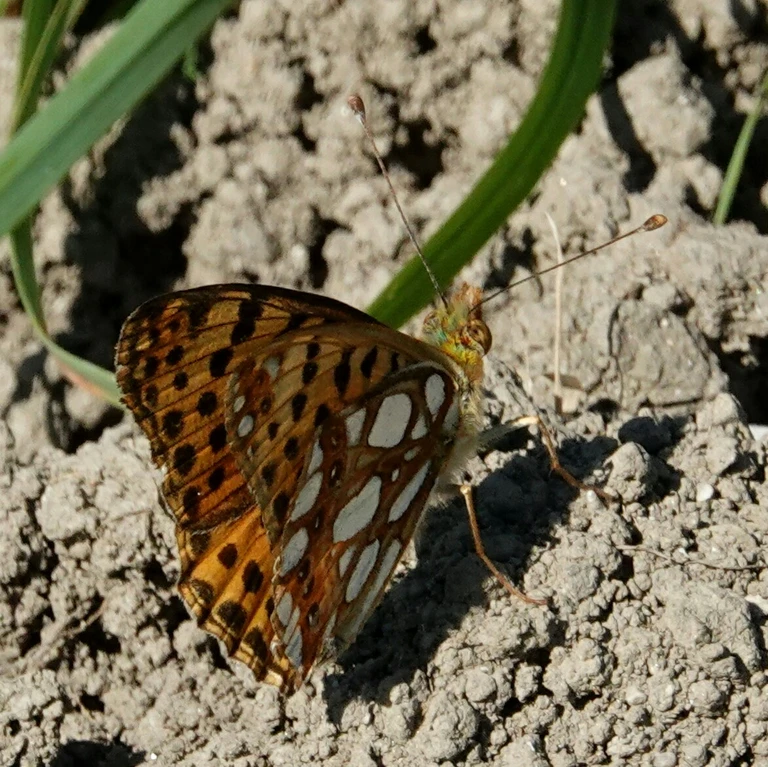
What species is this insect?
Issoria lathonia
